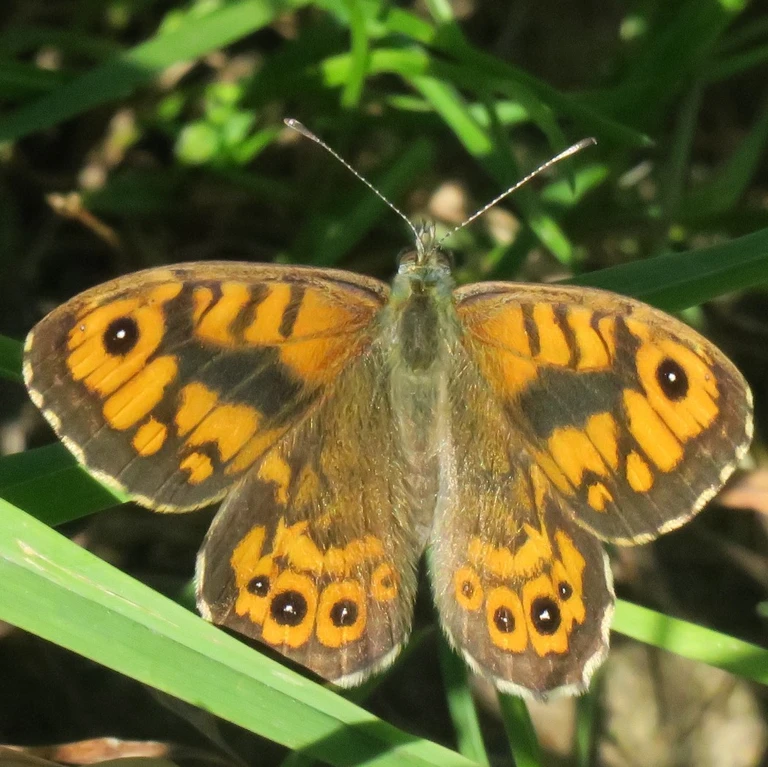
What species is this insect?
Lasiommata megera (also Pararge megera)
